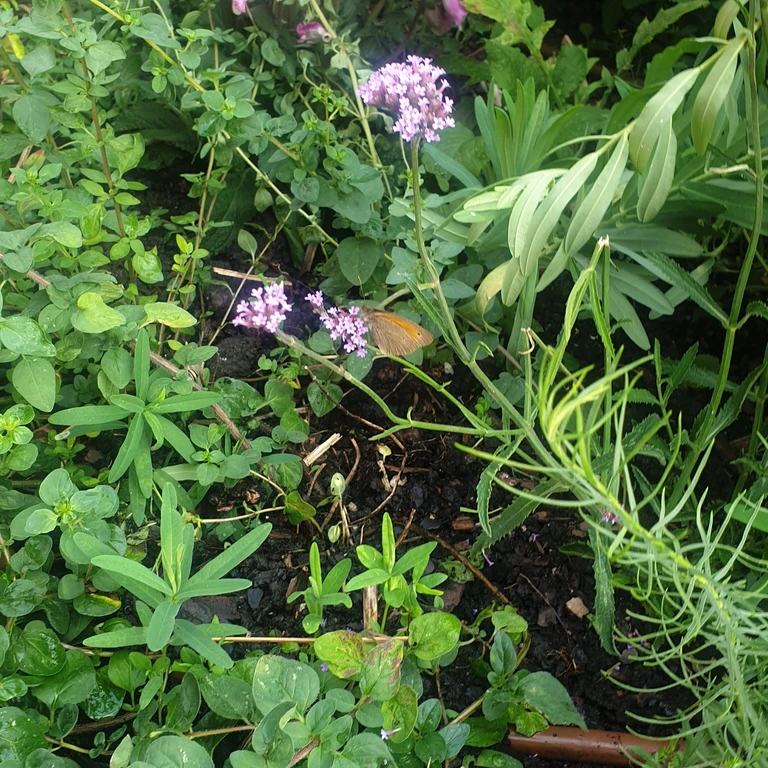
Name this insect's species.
Maniola jurtina
